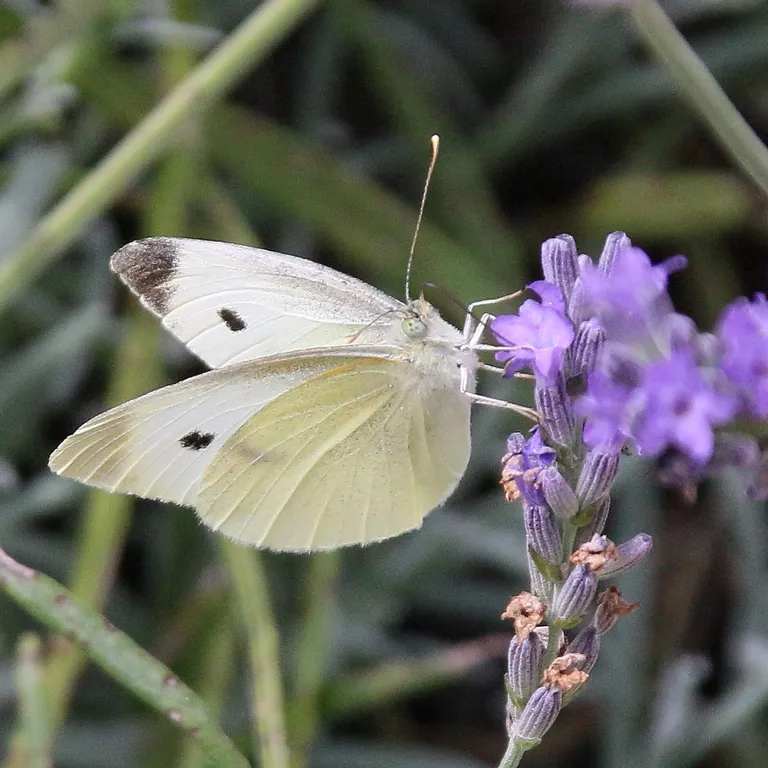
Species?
Pieris rapae
